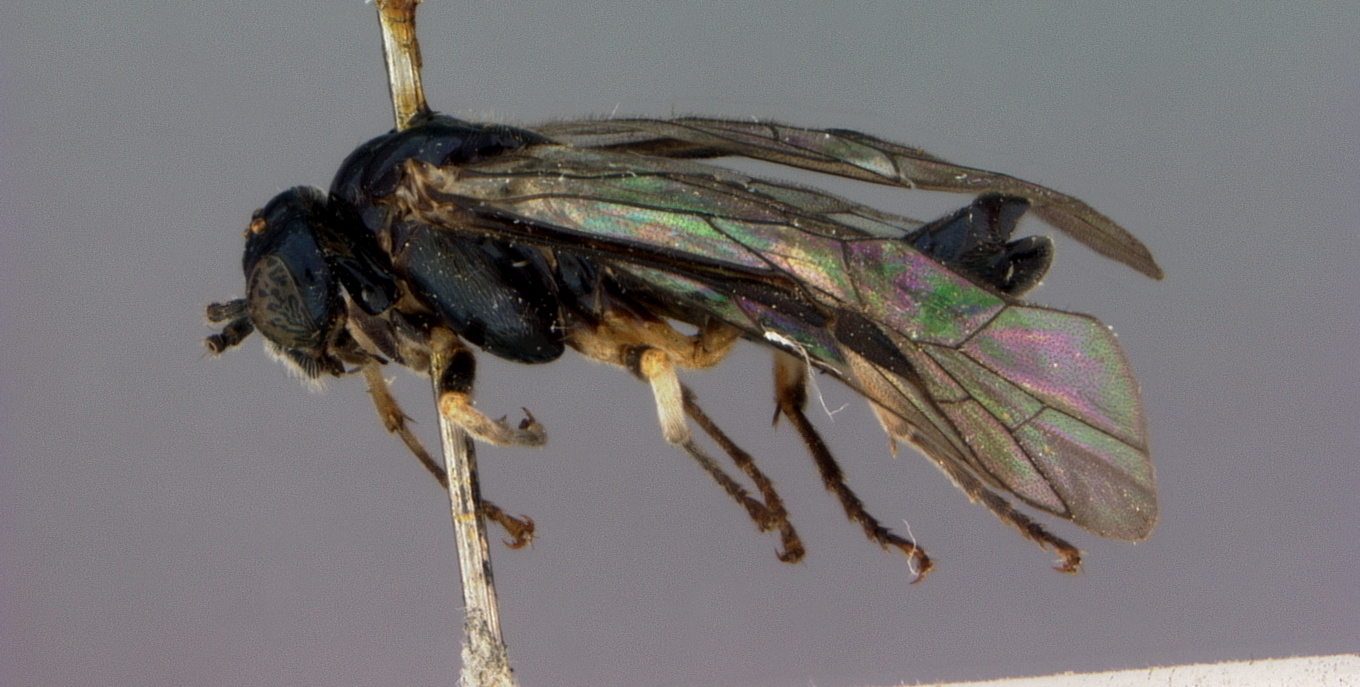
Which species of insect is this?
Amonophadnus submetallicus
